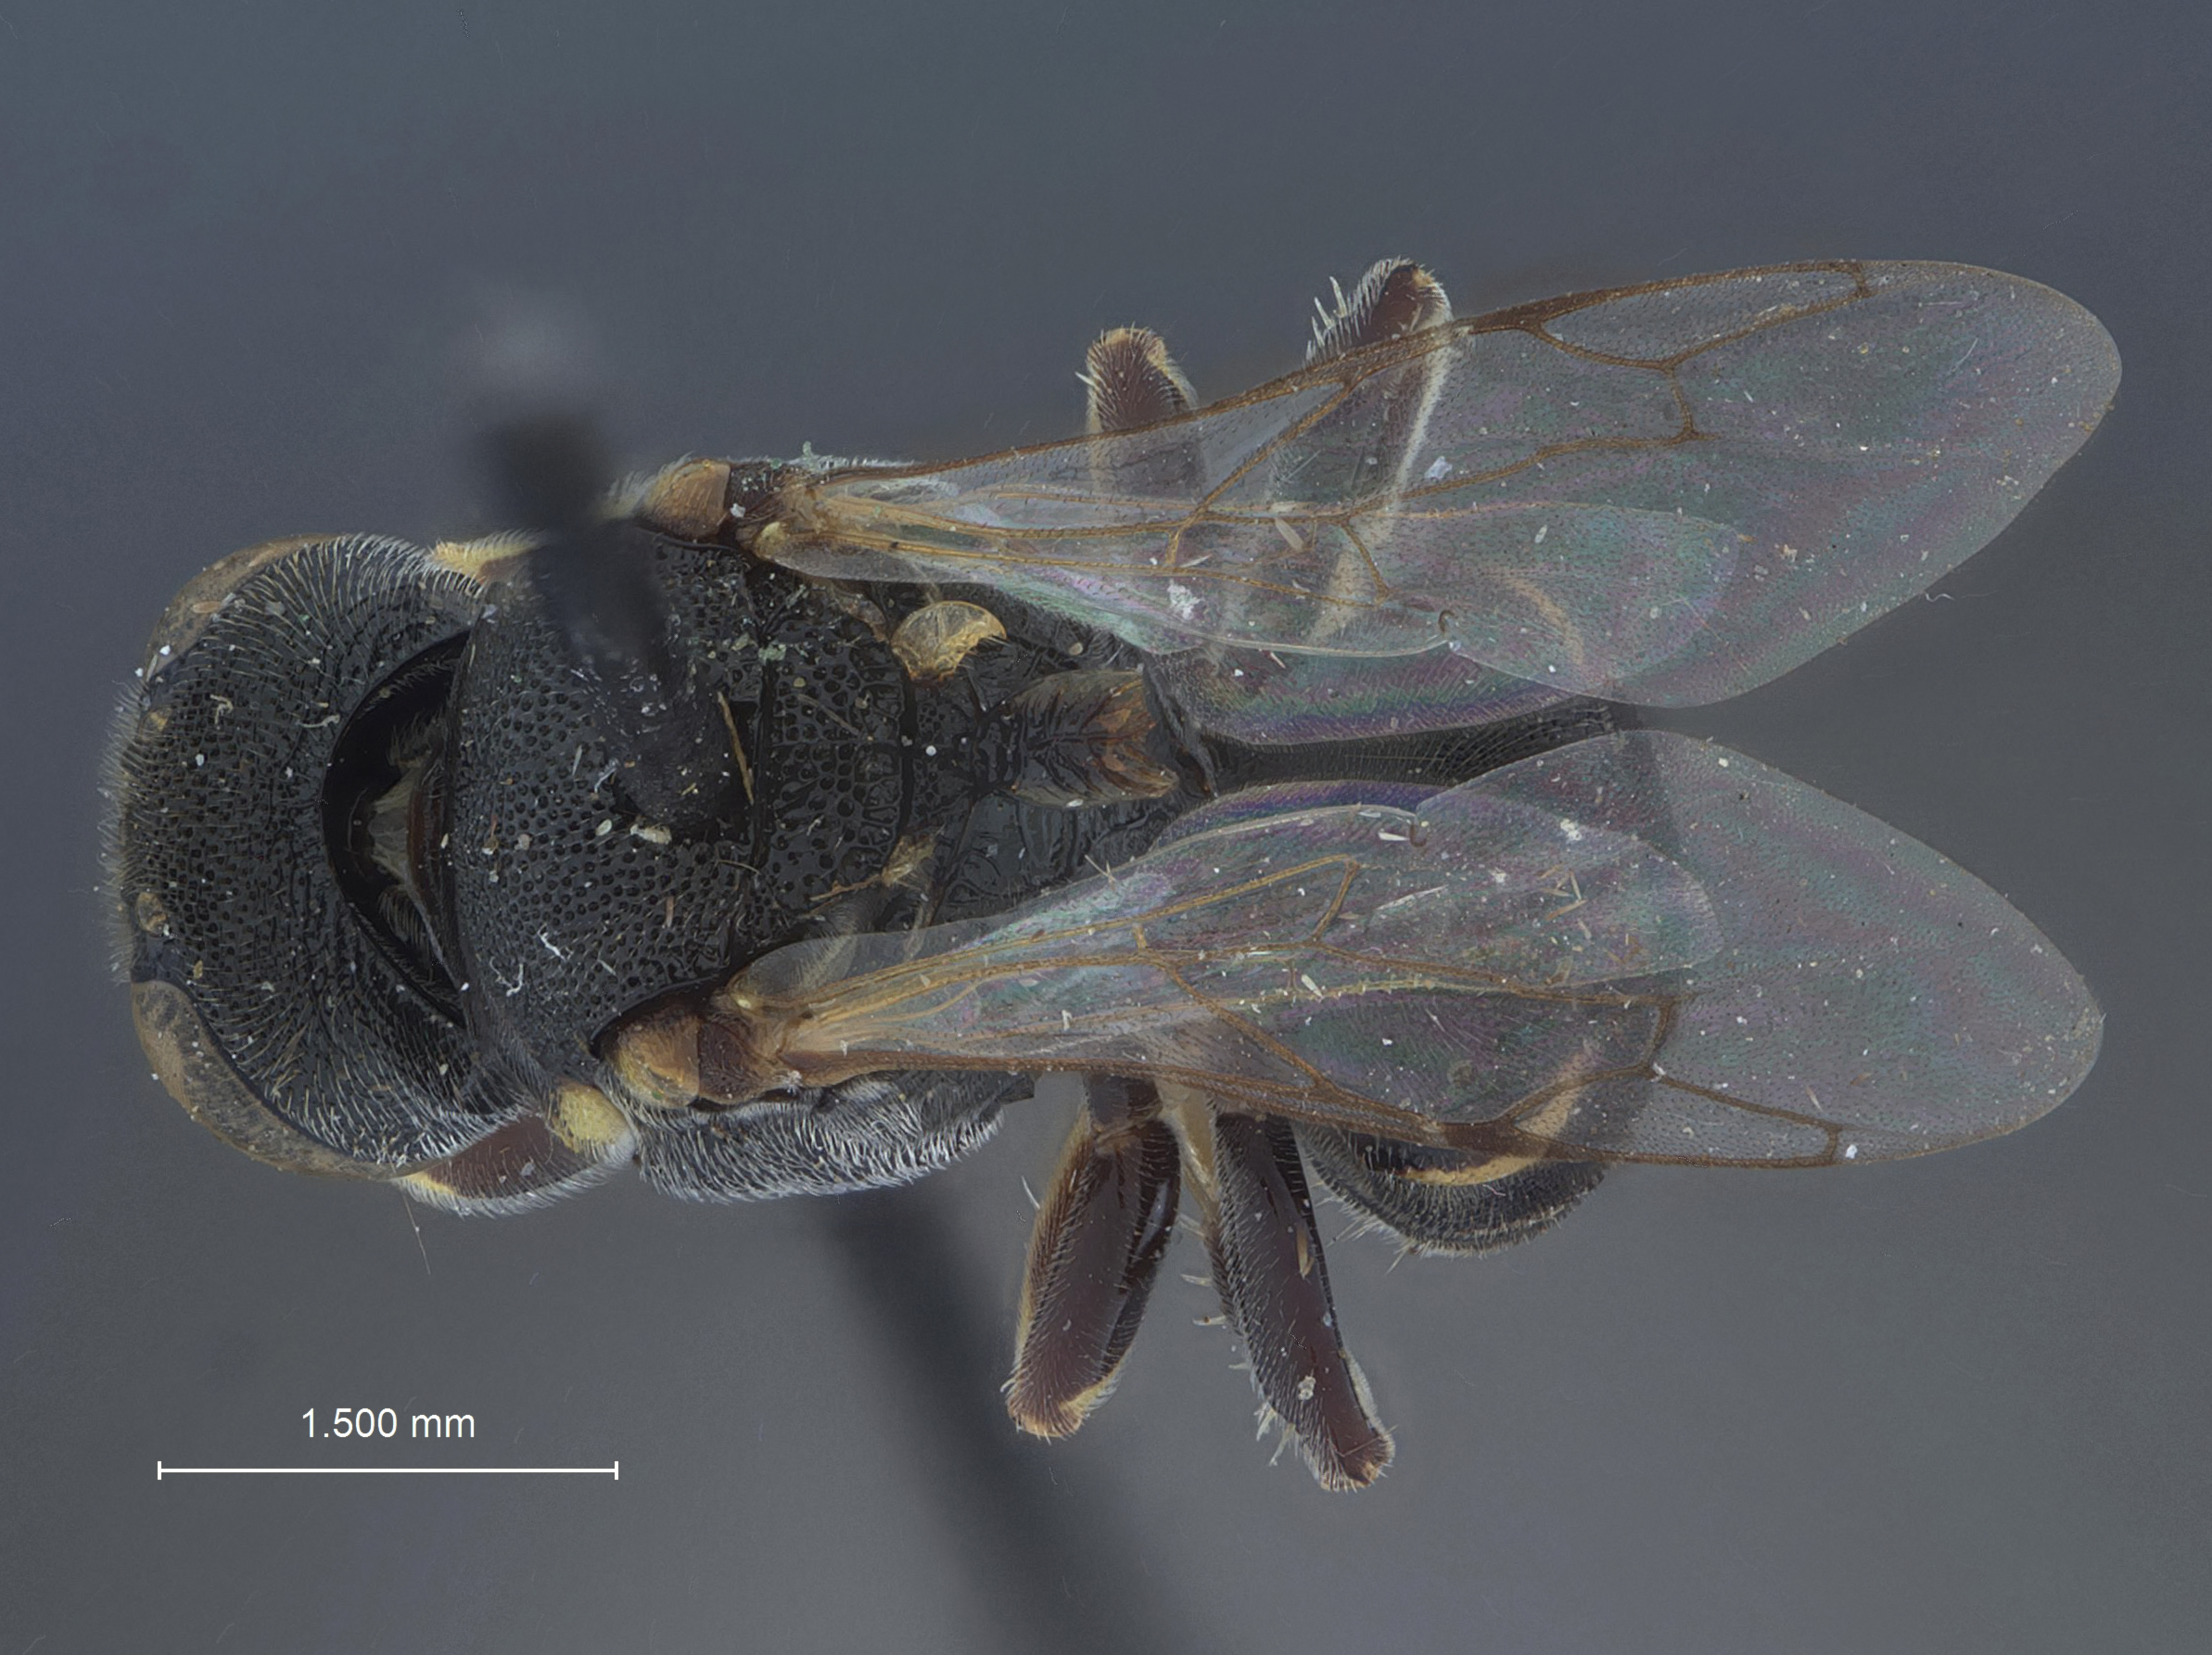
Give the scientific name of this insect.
Oxybelus aequipunctatum
